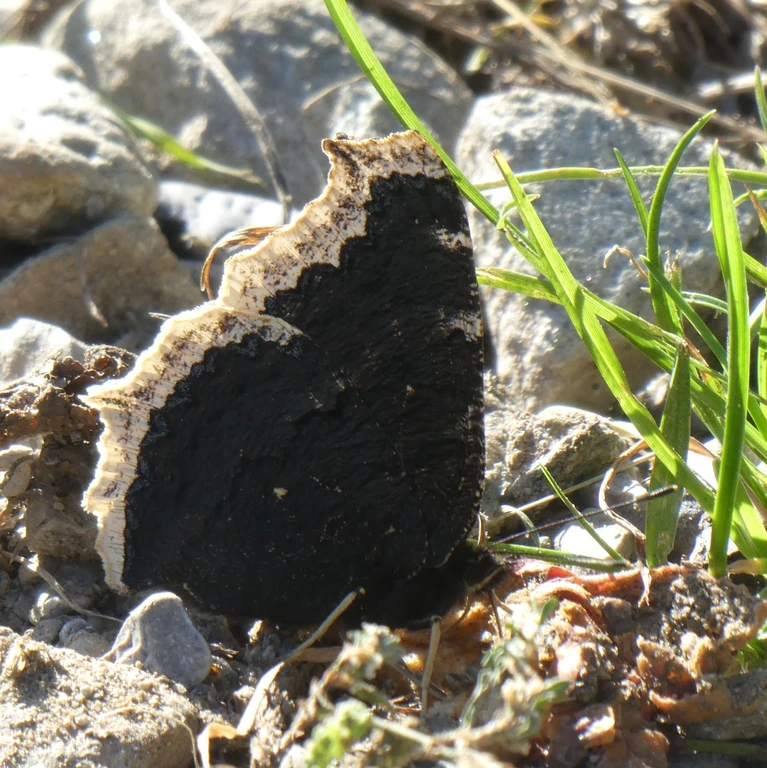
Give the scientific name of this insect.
Nymphalis antiopa
